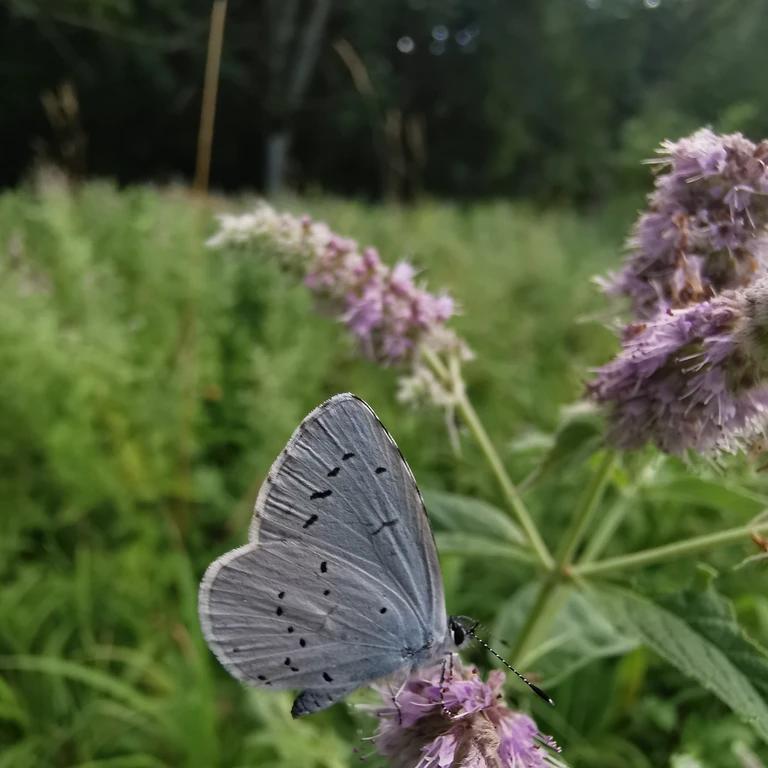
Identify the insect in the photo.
Celastrina argiolus
